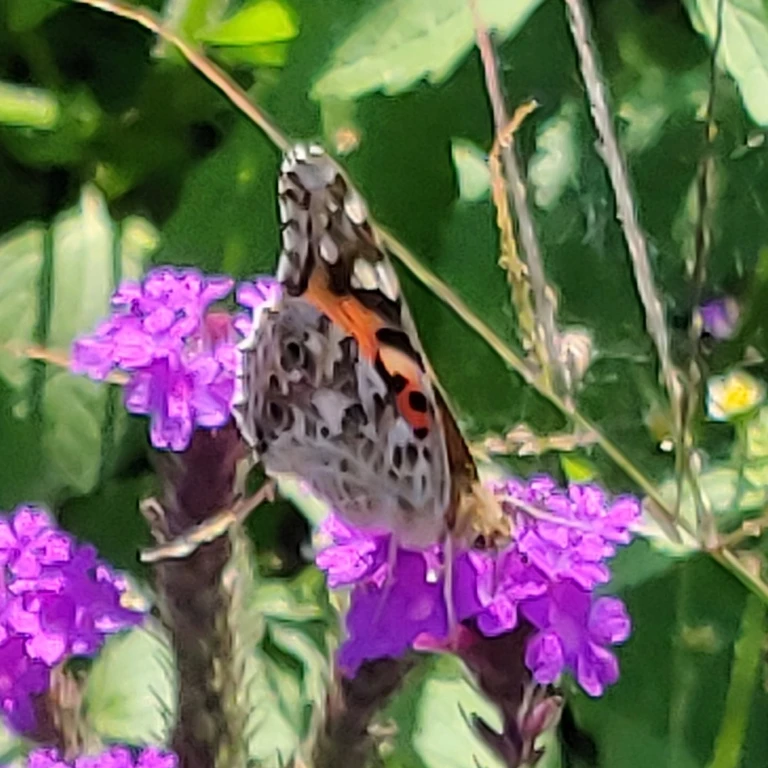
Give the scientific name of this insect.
Vanessa cardui
